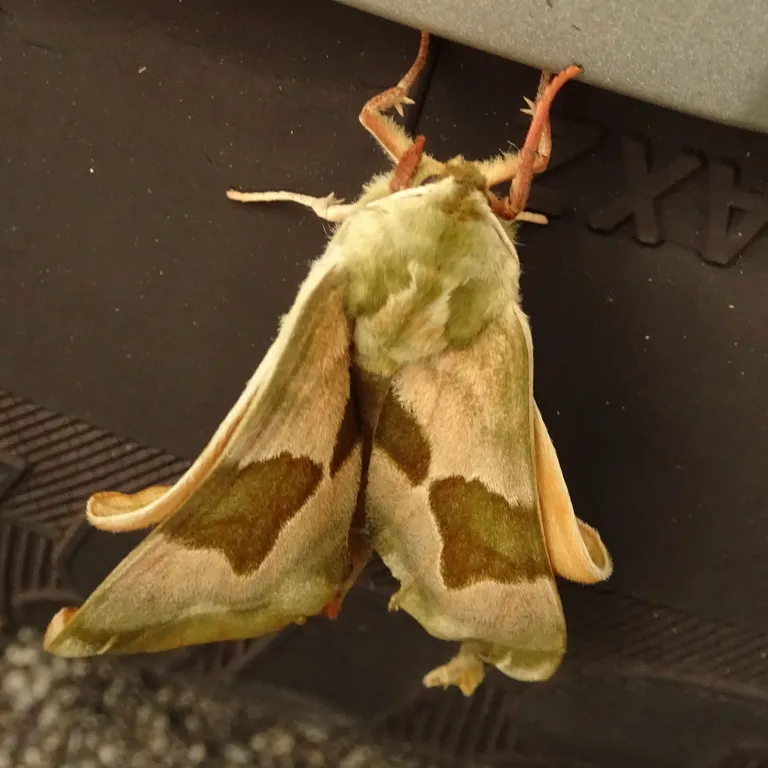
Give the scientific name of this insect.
Mimas tiliae
